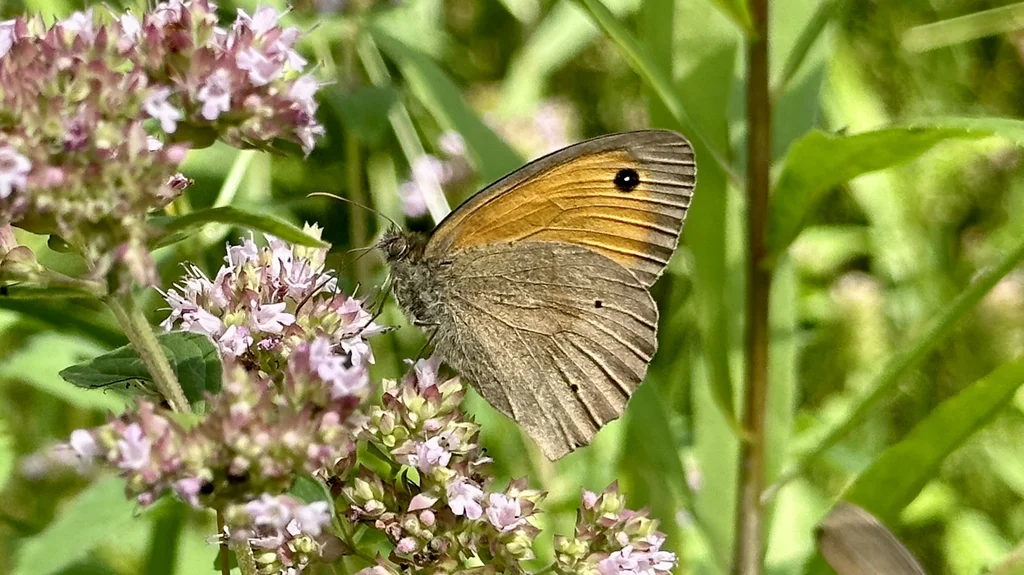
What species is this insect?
Maniola jurtina
